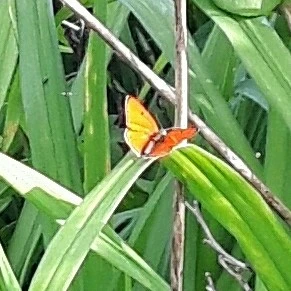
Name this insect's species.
Lycaena dispar
